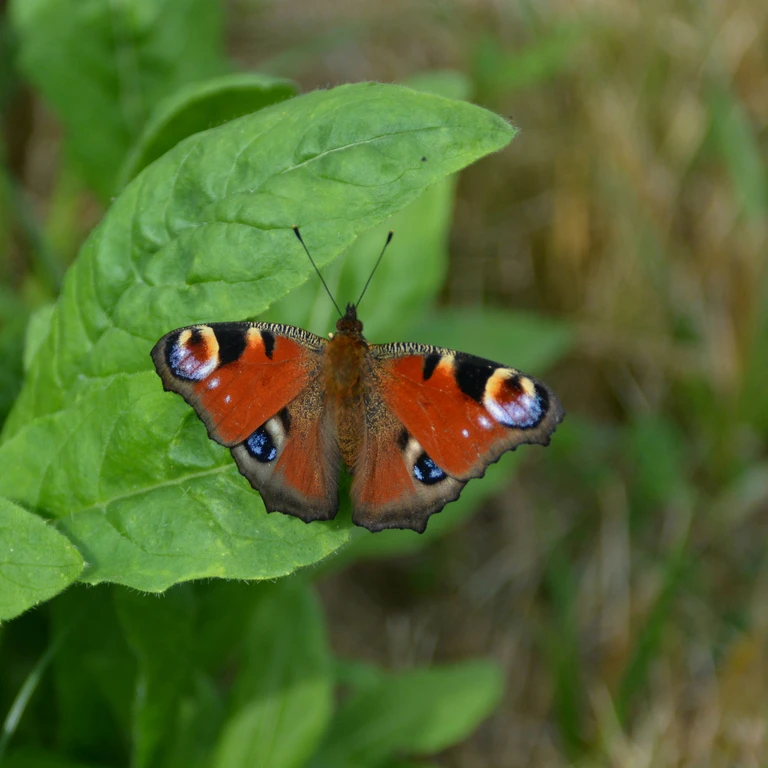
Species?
Aglais io
